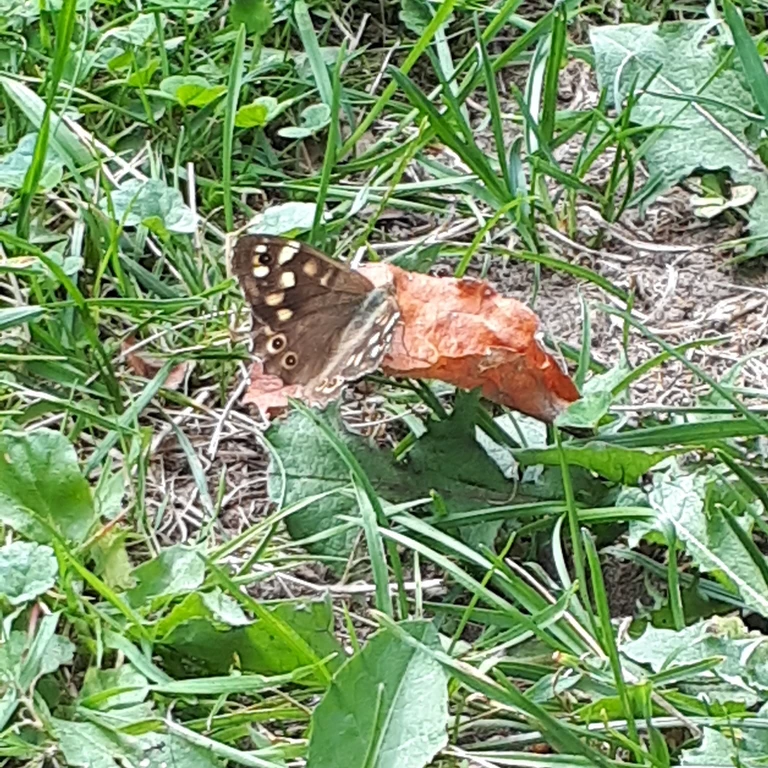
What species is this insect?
Pararge aegeria
